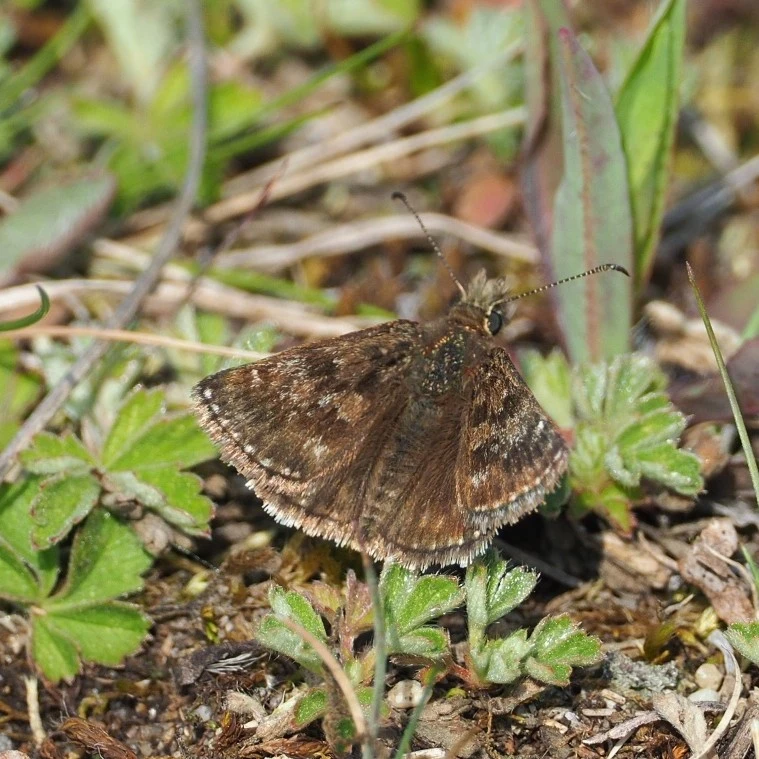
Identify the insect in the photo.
Erynnis tages
